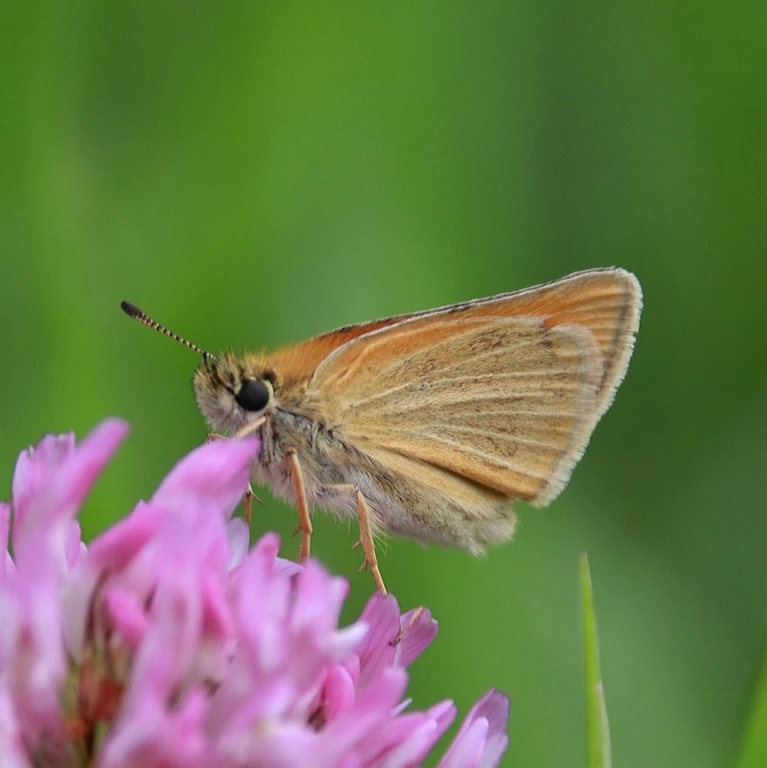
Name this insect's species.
Thymelicus lineola
